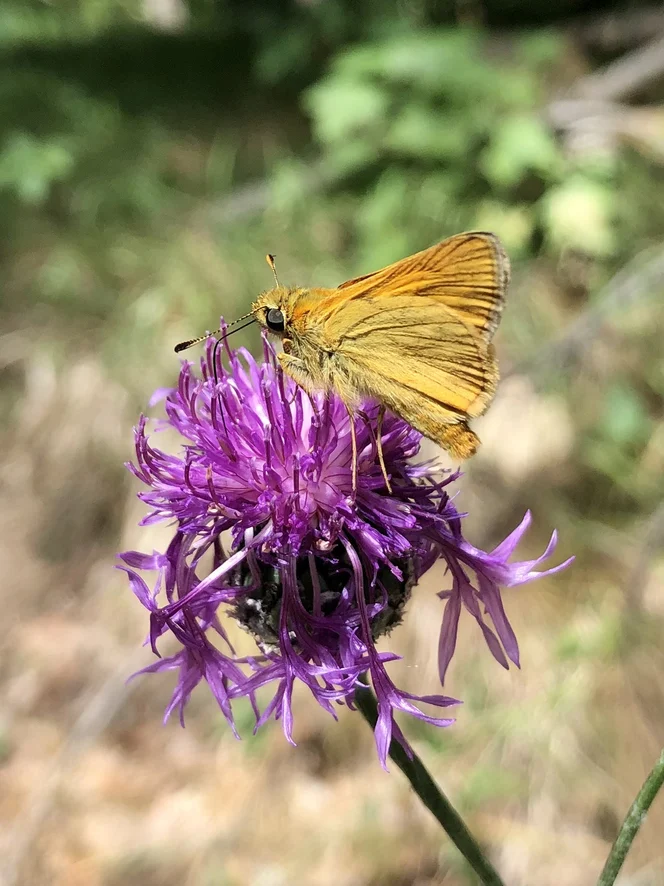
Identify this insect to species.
Ochlodes sylvanus (also Ochlodes venata)
